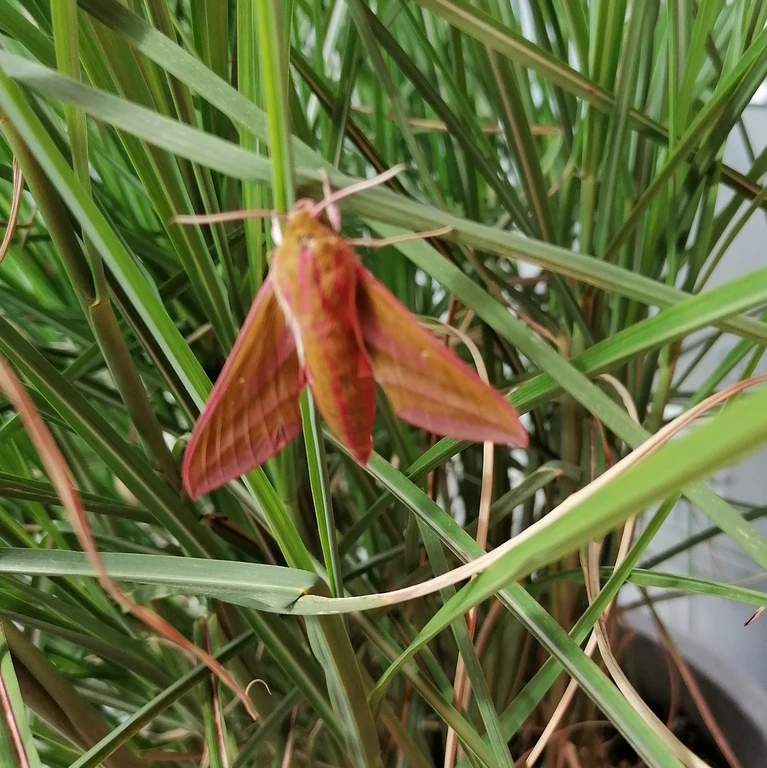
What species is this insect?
Deilephila elpenor
